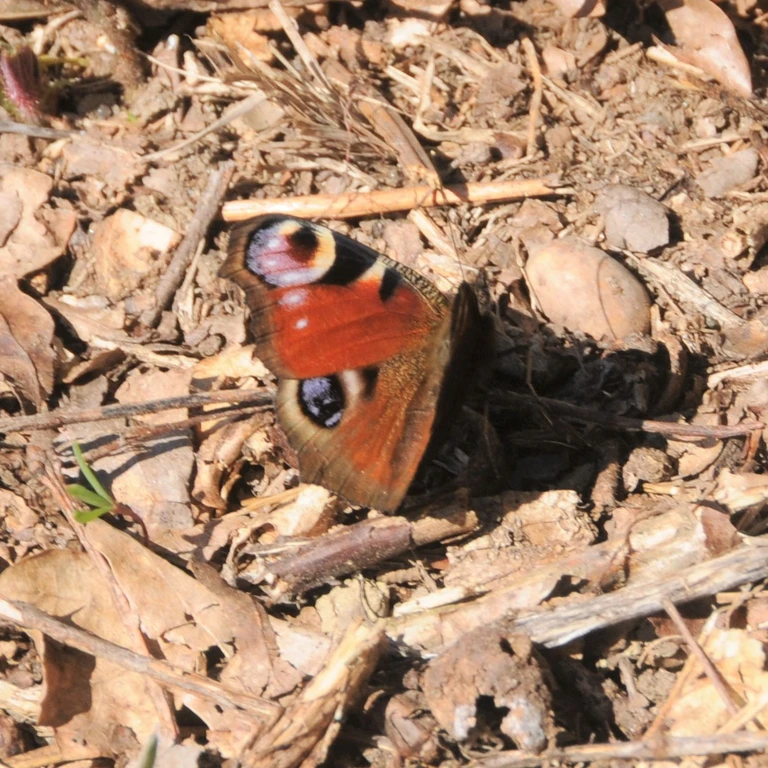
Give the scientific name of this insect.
Aglais io
